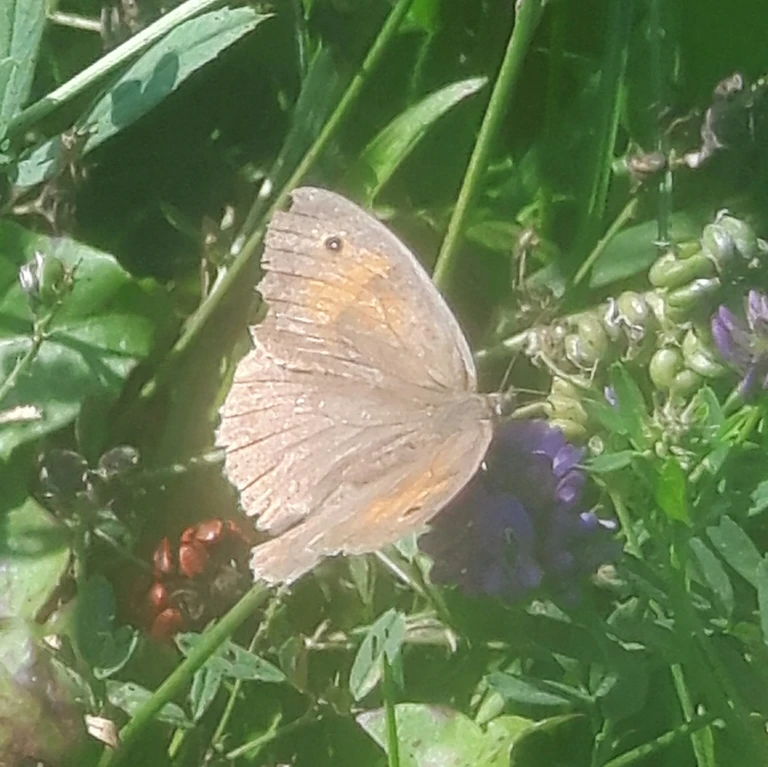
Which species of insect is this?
Maniola jurtina
